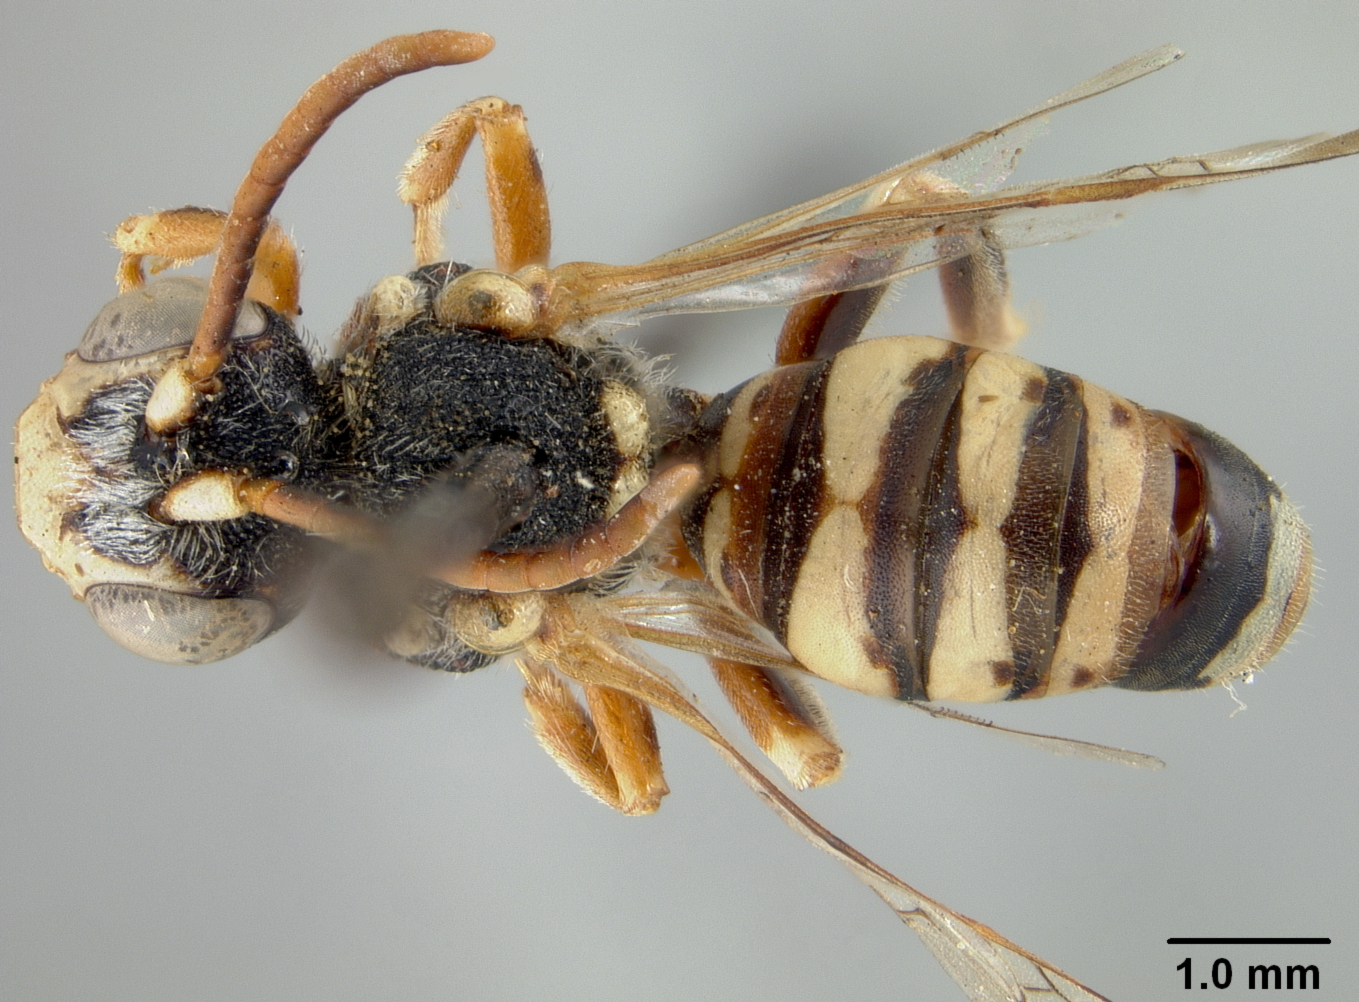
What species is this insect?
Nomada jennei
